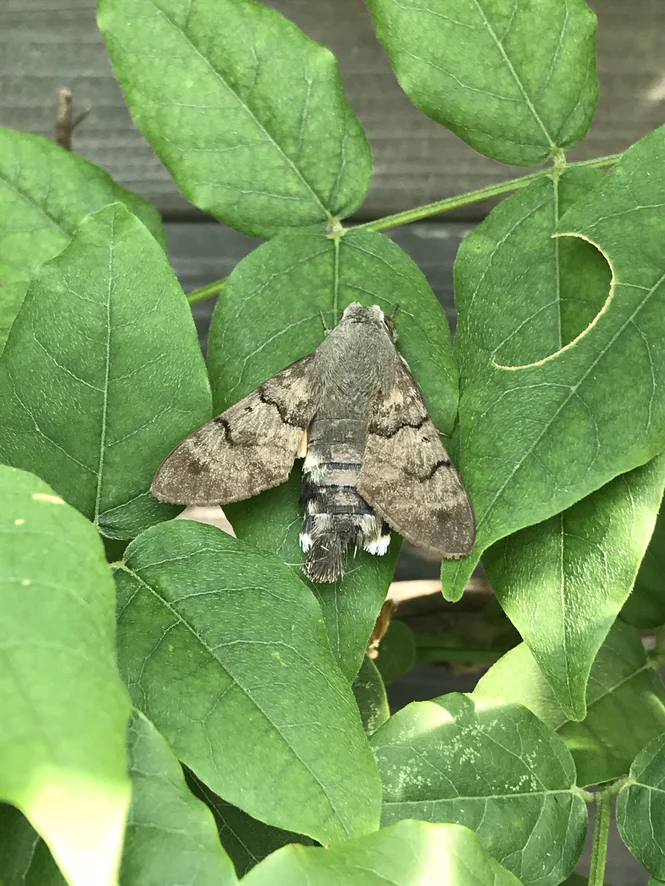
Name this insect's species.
Macroglossum stellatarum
